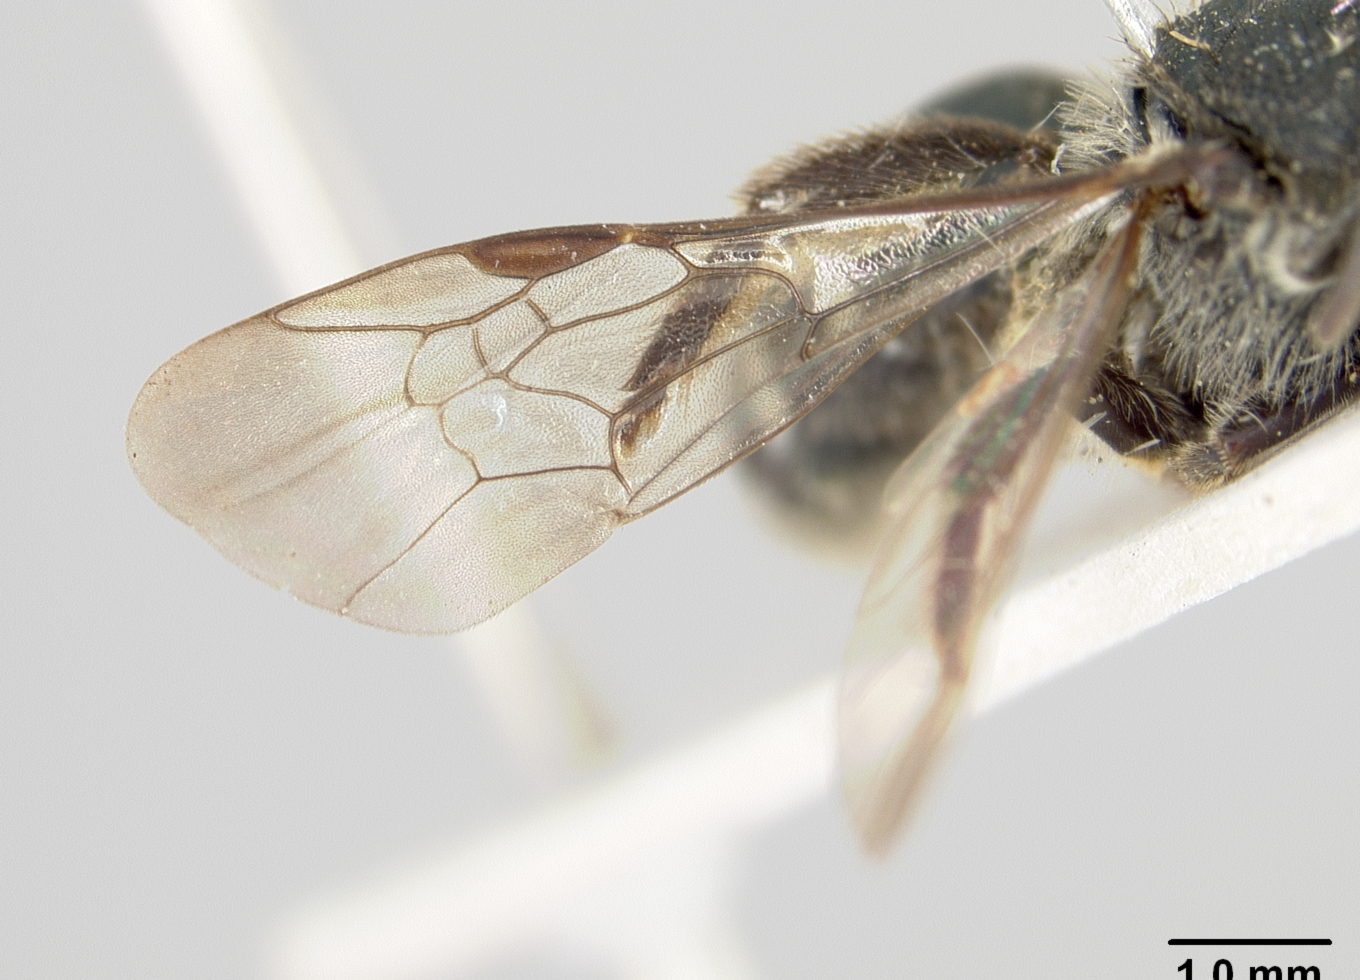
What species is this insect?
Halictus littleri
